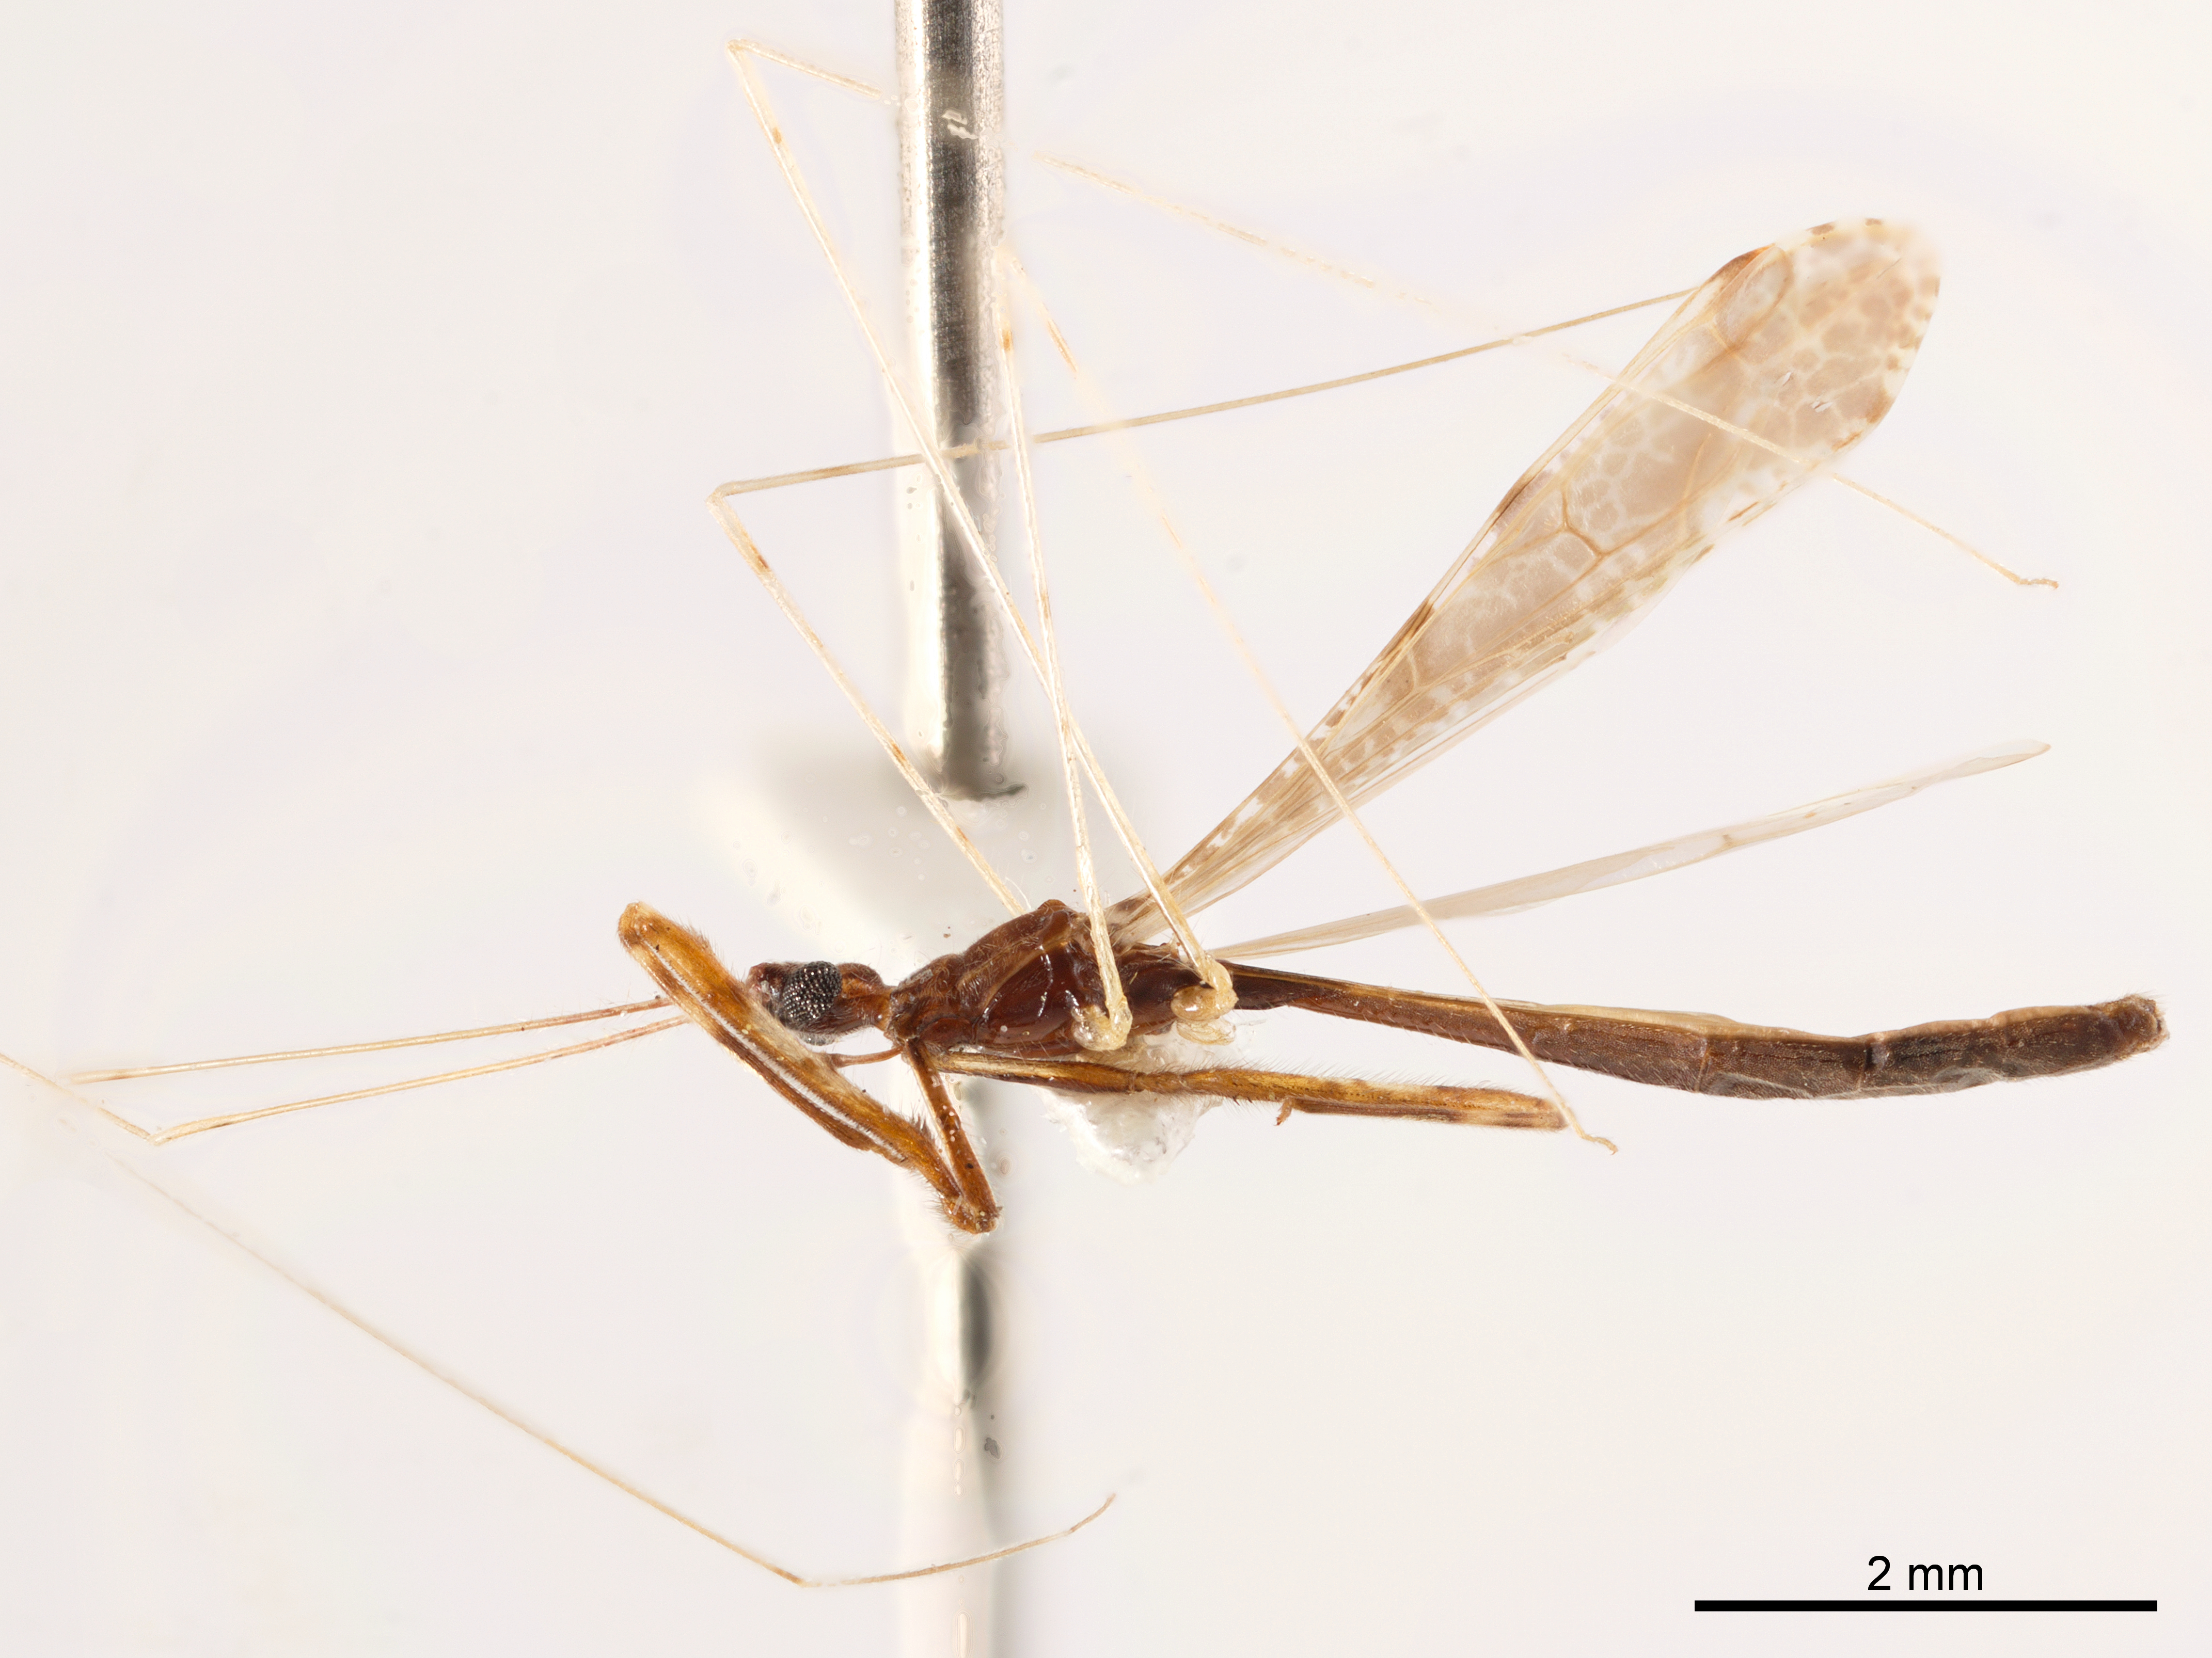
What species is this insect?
Tridemula mixta
